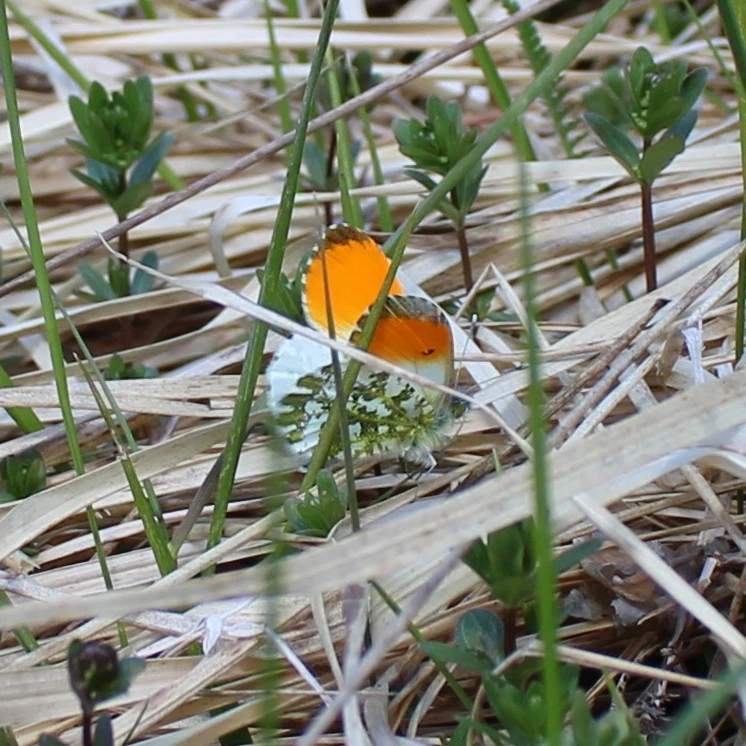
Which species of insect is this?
Anthocharis cardamines
